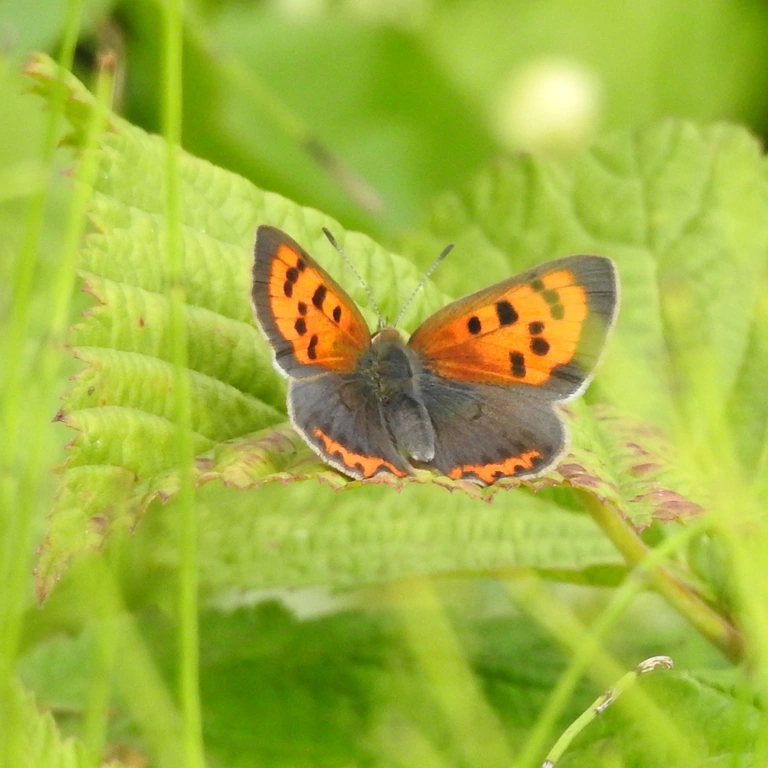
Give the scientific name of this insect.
Lycaena phlaeas
